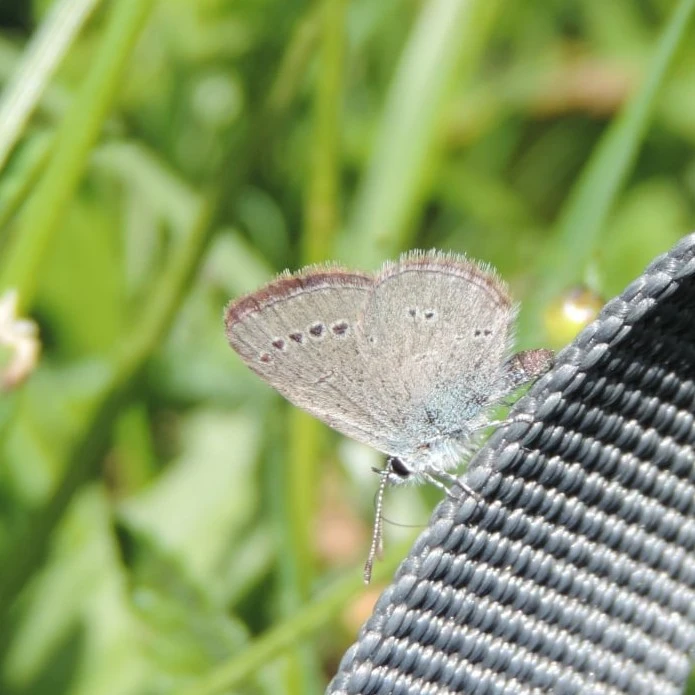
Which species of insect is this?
Cupido minimus
